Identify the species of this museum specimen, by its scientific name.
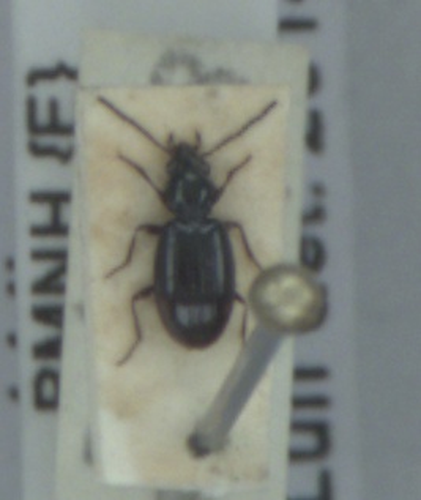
Bembidion doris
